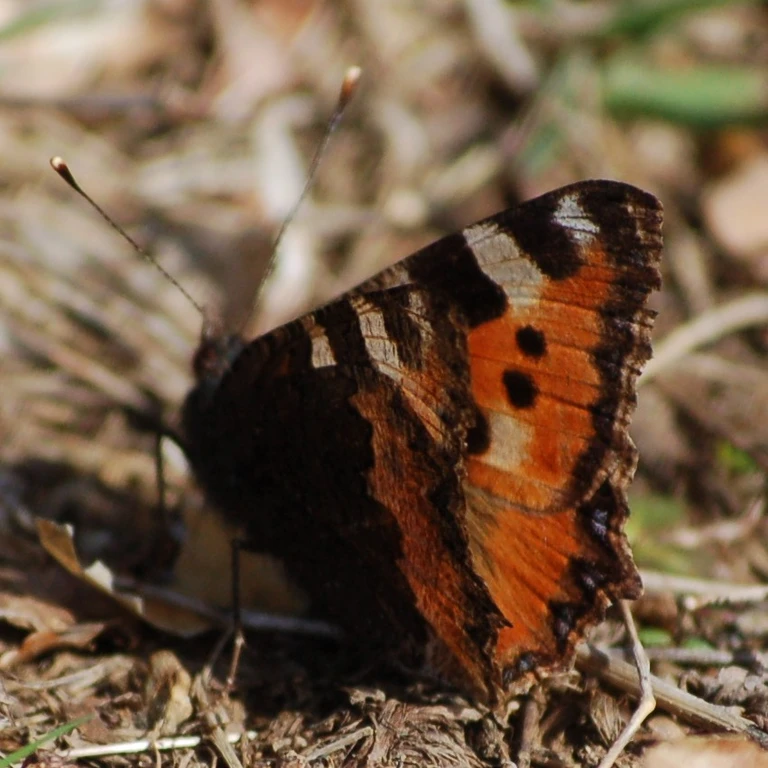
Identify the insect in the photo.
Aglais urticae
